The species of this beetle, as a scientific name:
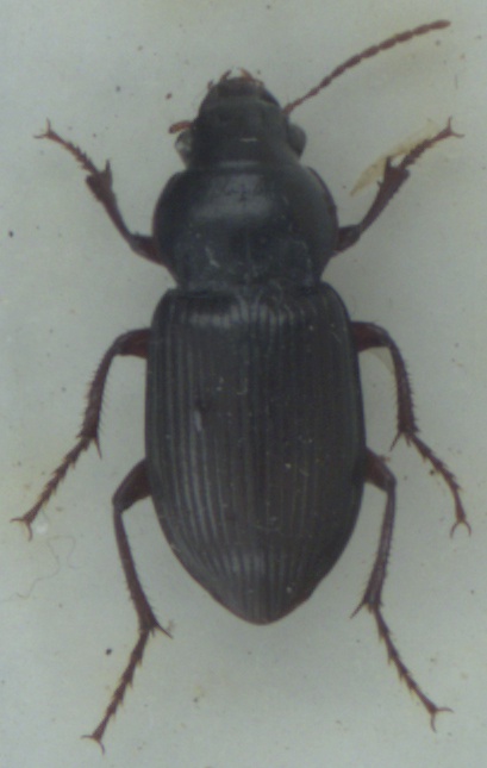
Amara aulica
